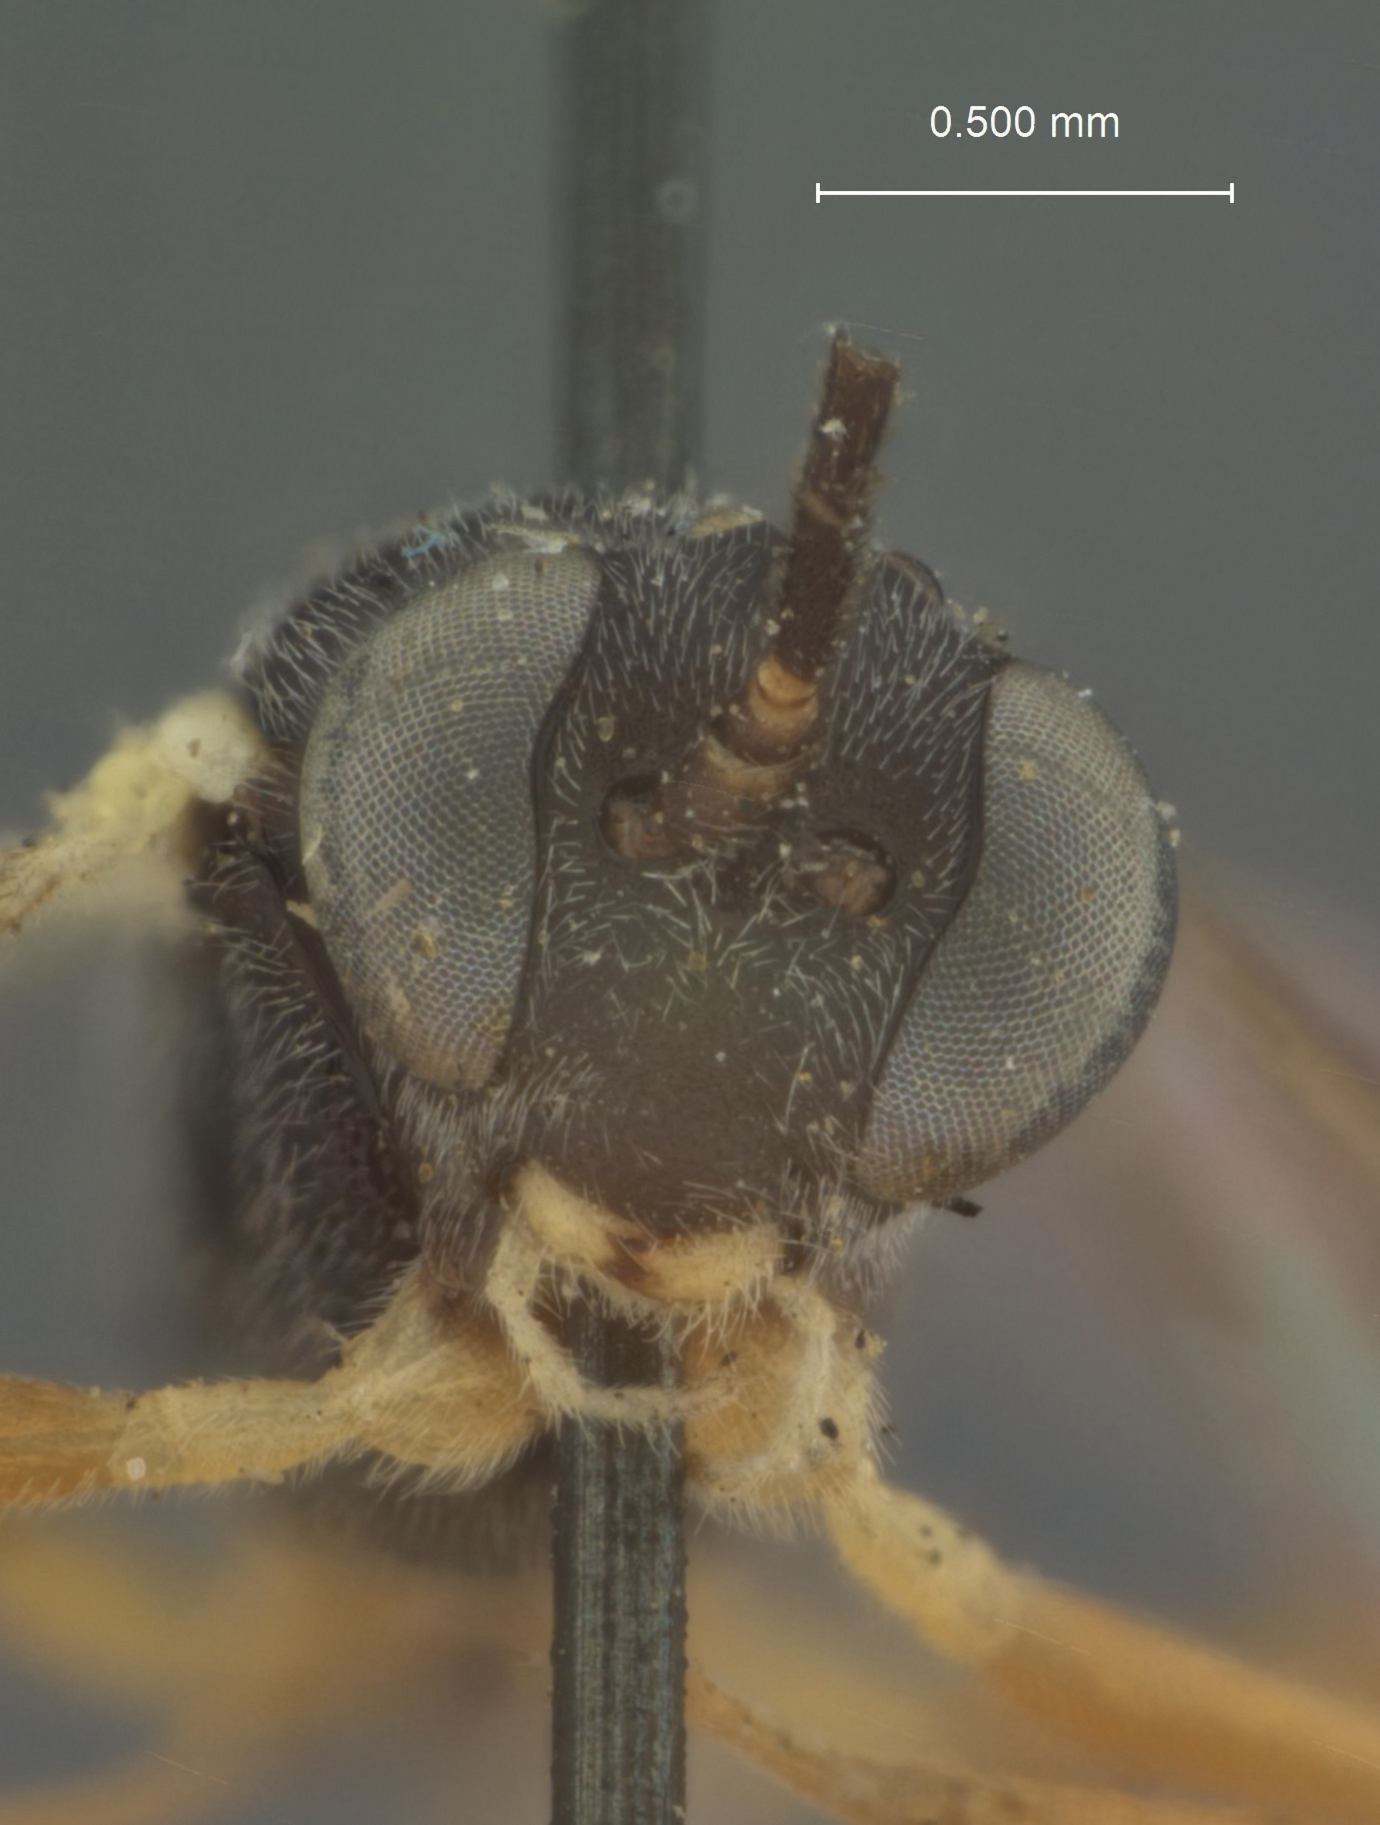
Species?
Limneria pterophorae
